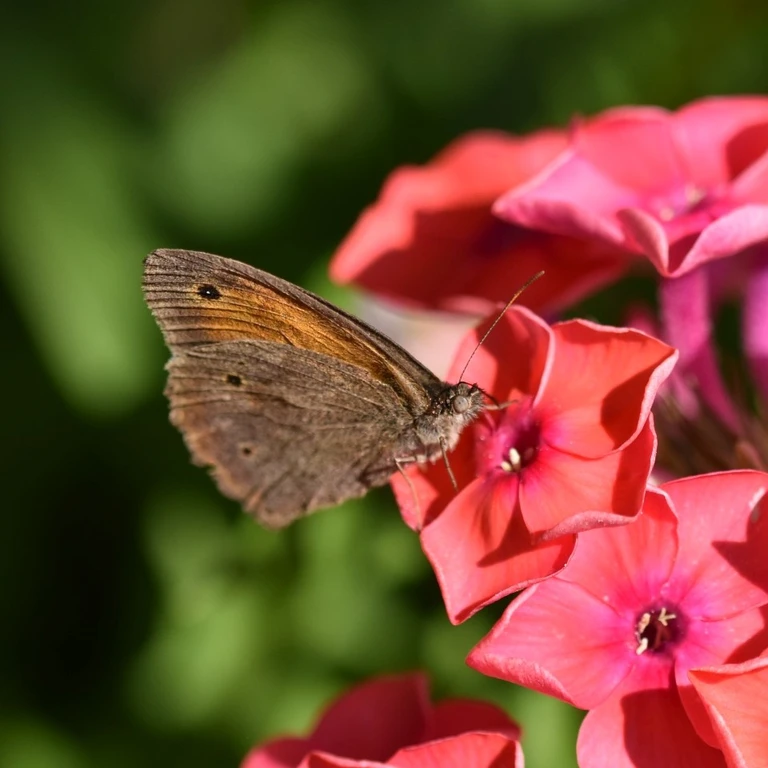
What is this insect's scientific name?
Maniola jurtina
